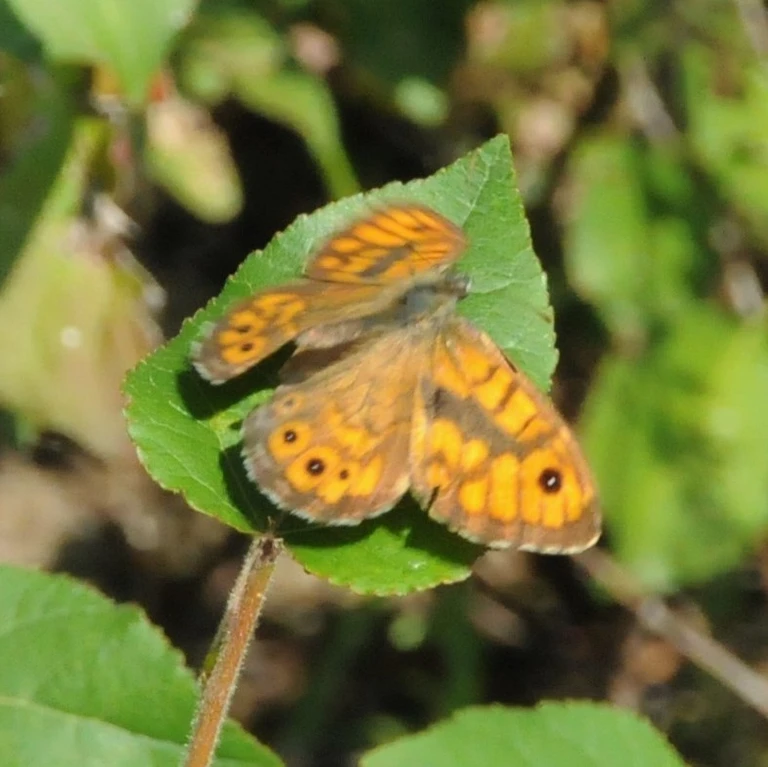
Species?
Lasiommata megera (also Pararge megera)
